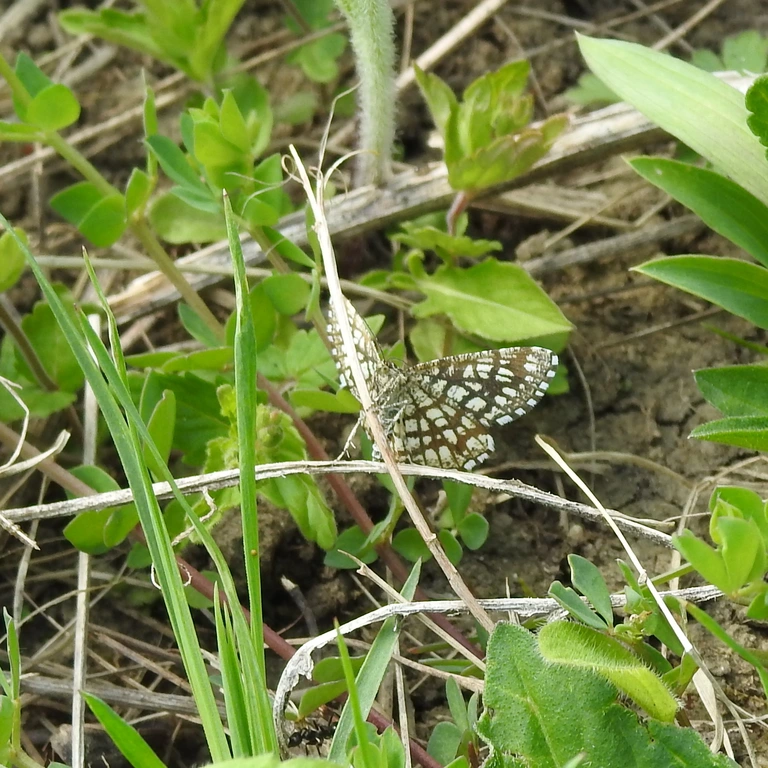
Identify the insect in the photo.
Chiasmia clathrata
